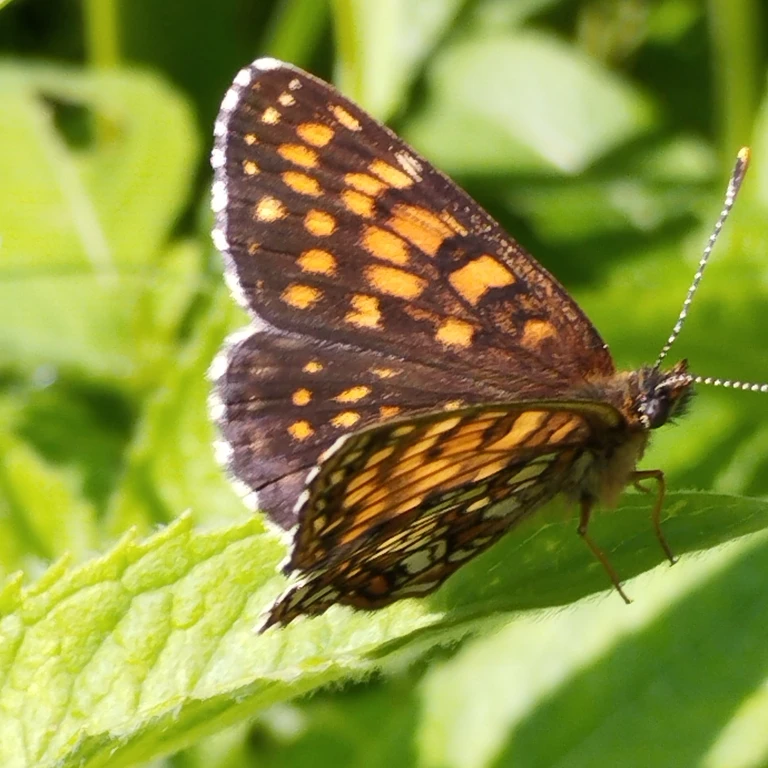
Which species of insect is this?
Melitaea diamina
